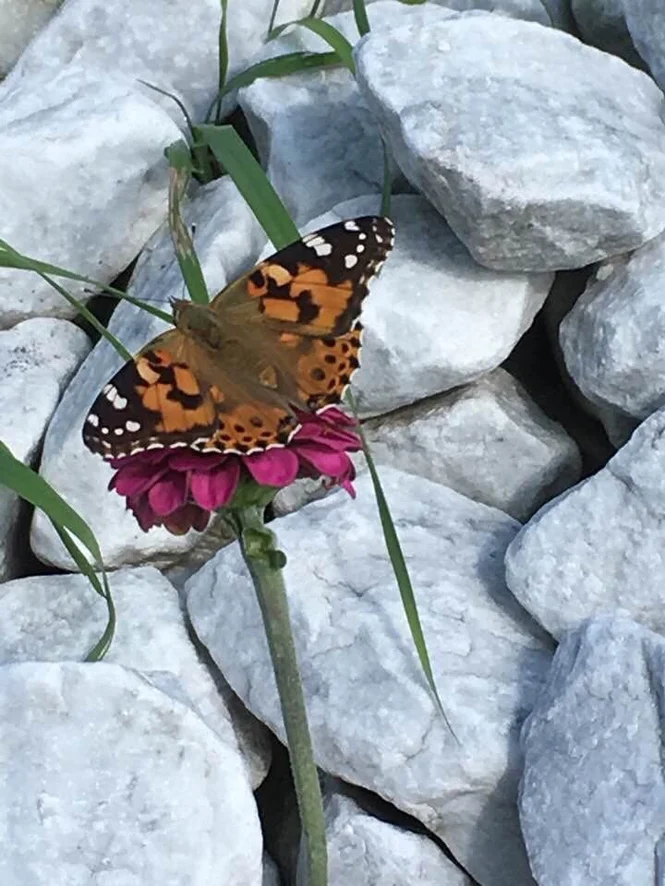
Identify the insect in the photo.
Vanessa cardui
